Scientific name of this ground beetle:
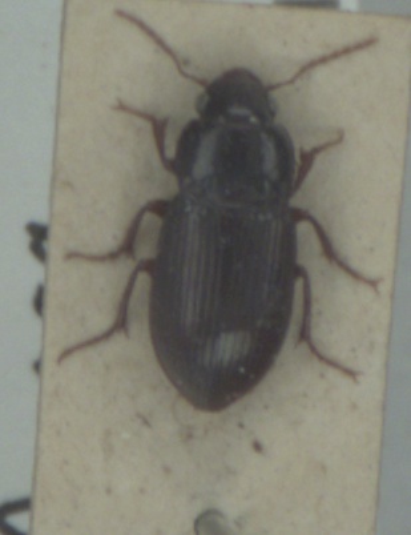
Amara apricaria
